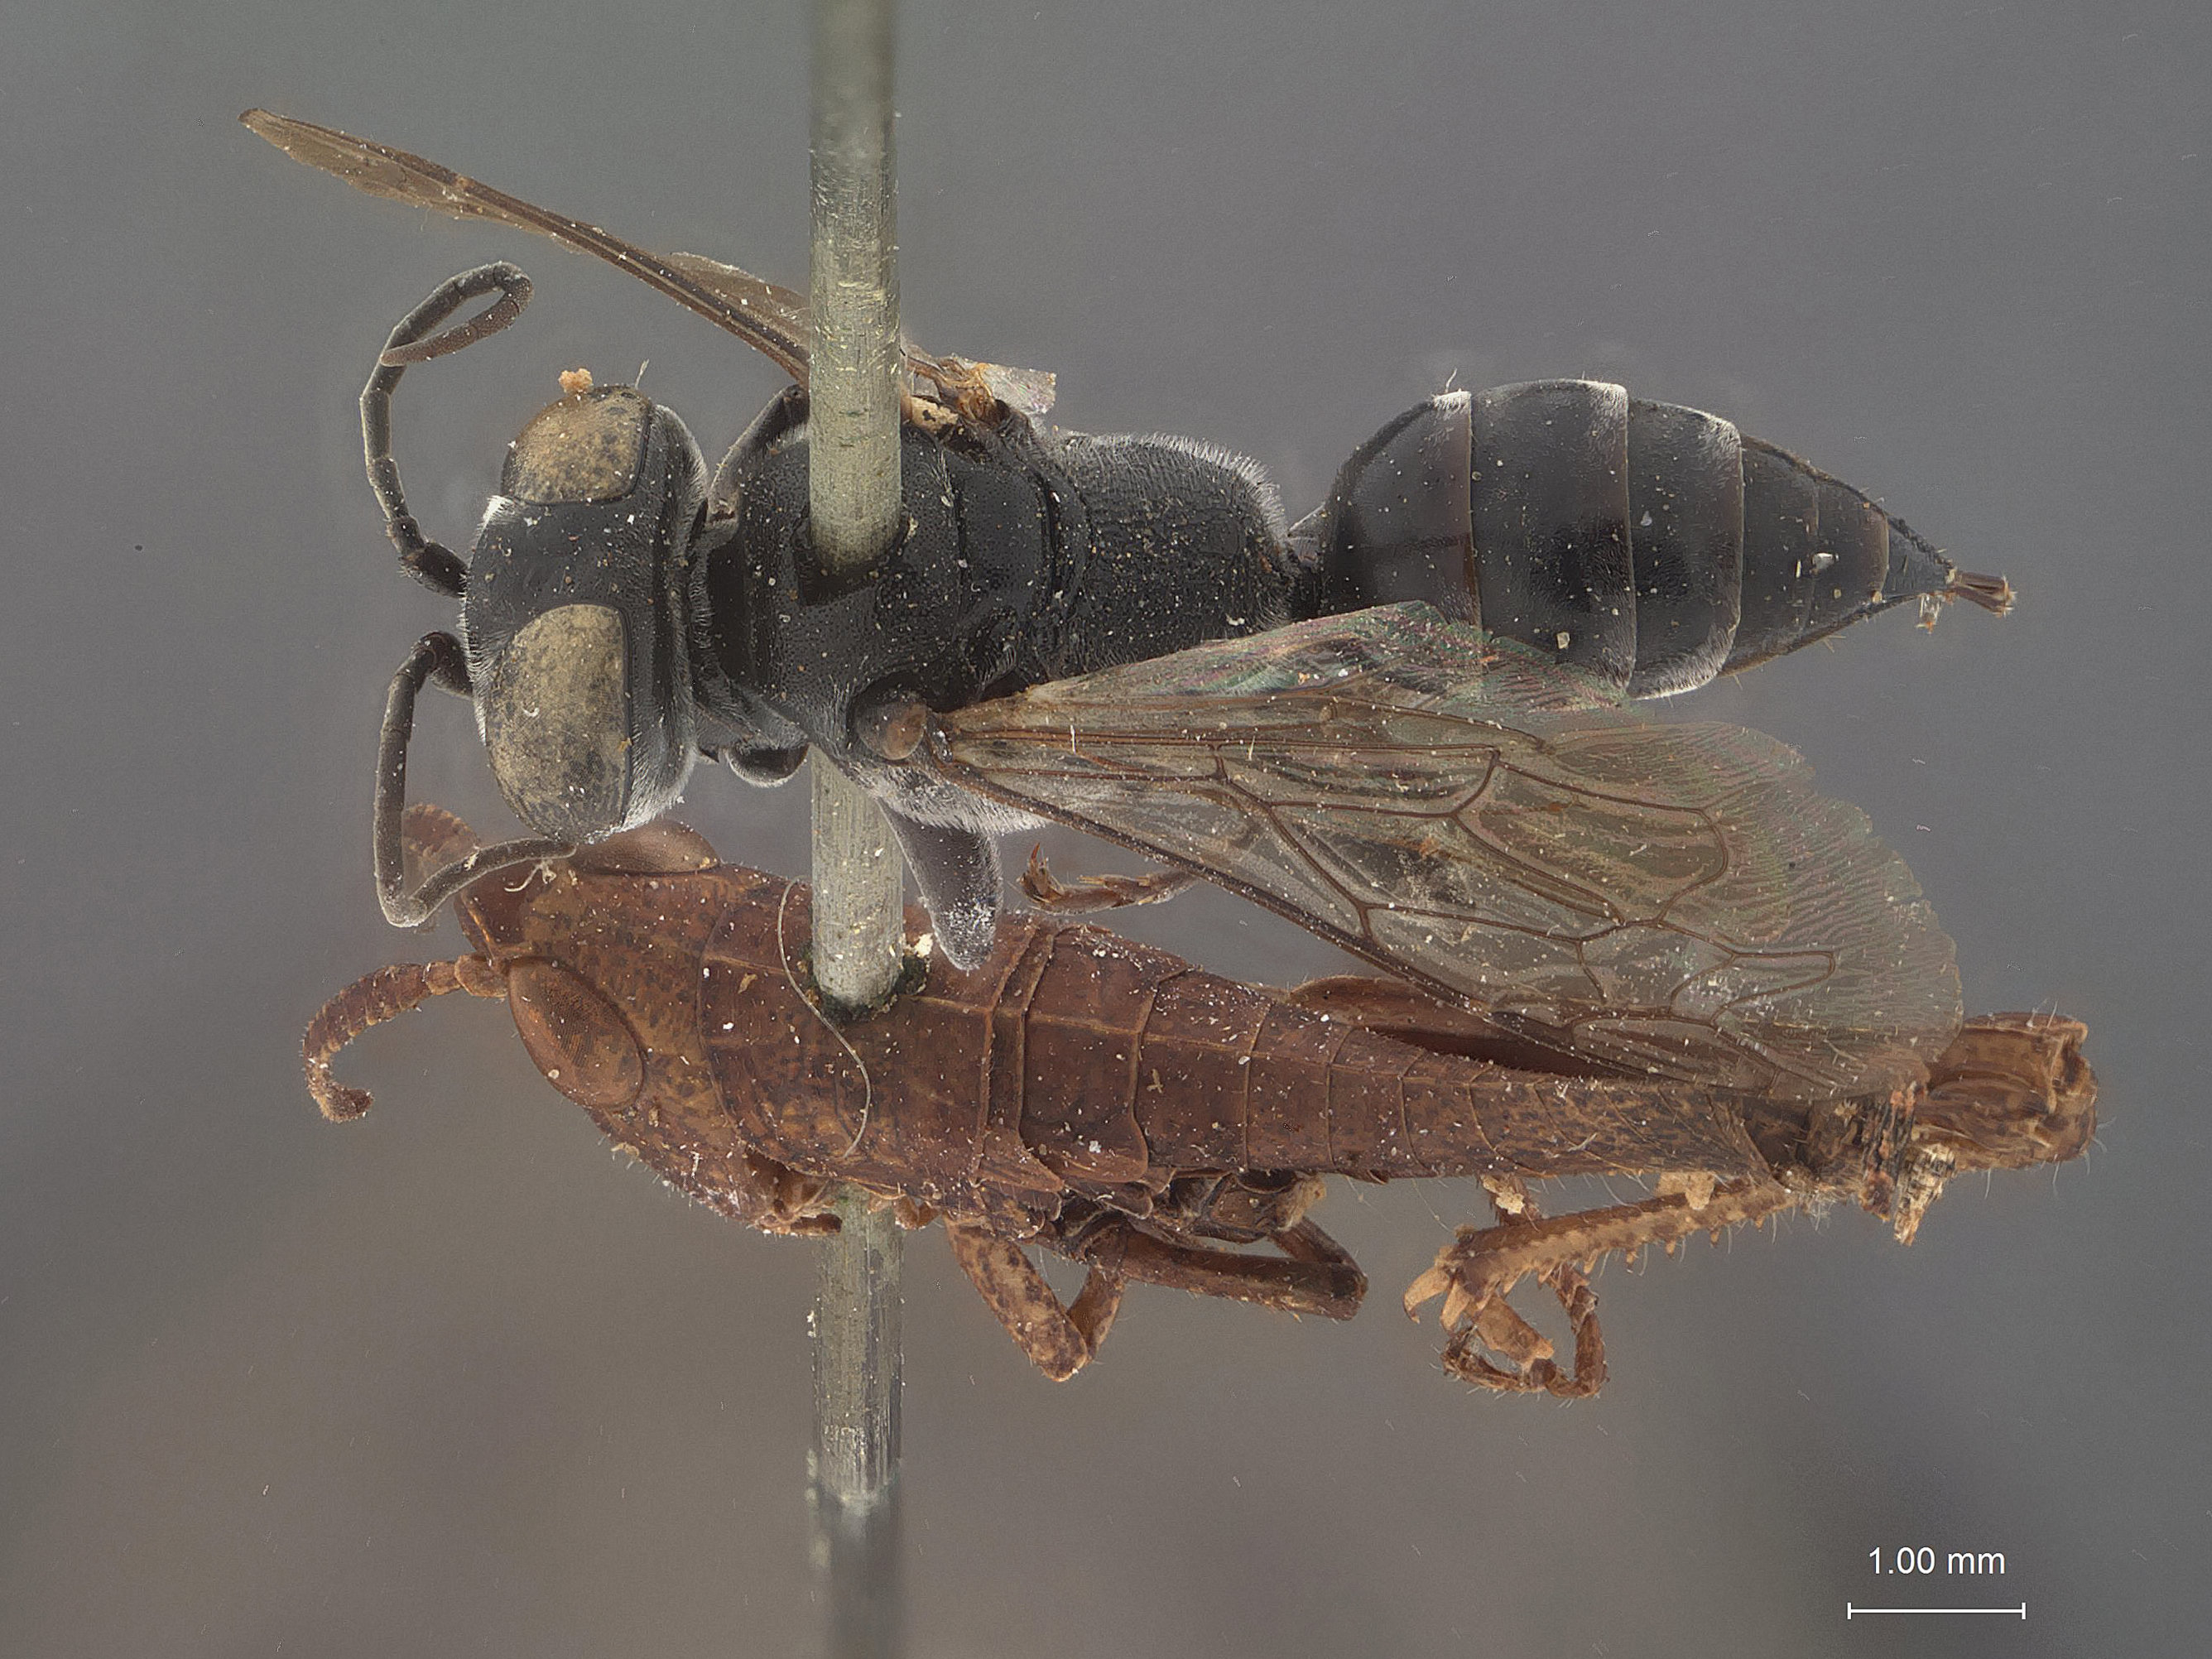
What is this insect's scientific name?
Tachysphex siitanus
